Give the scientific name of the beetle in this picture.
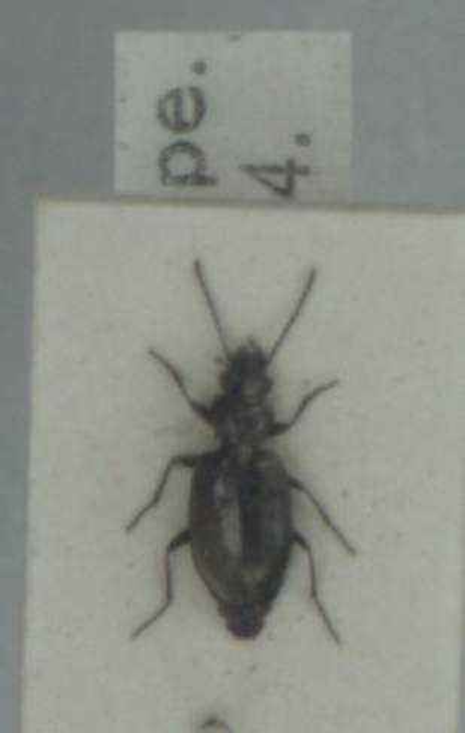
Bembidion bipunctatum
